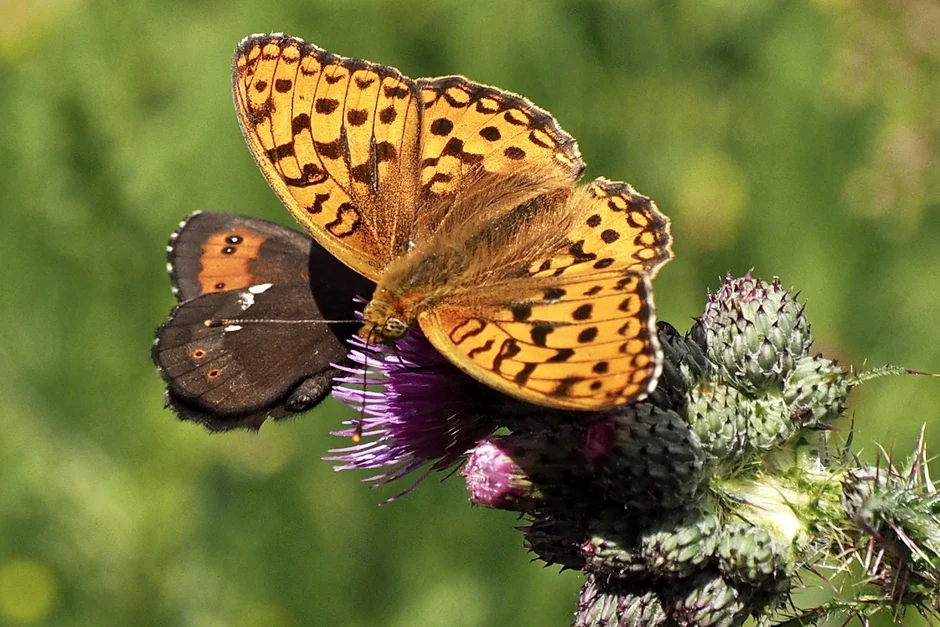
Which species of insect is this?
Fabriciana adippe
